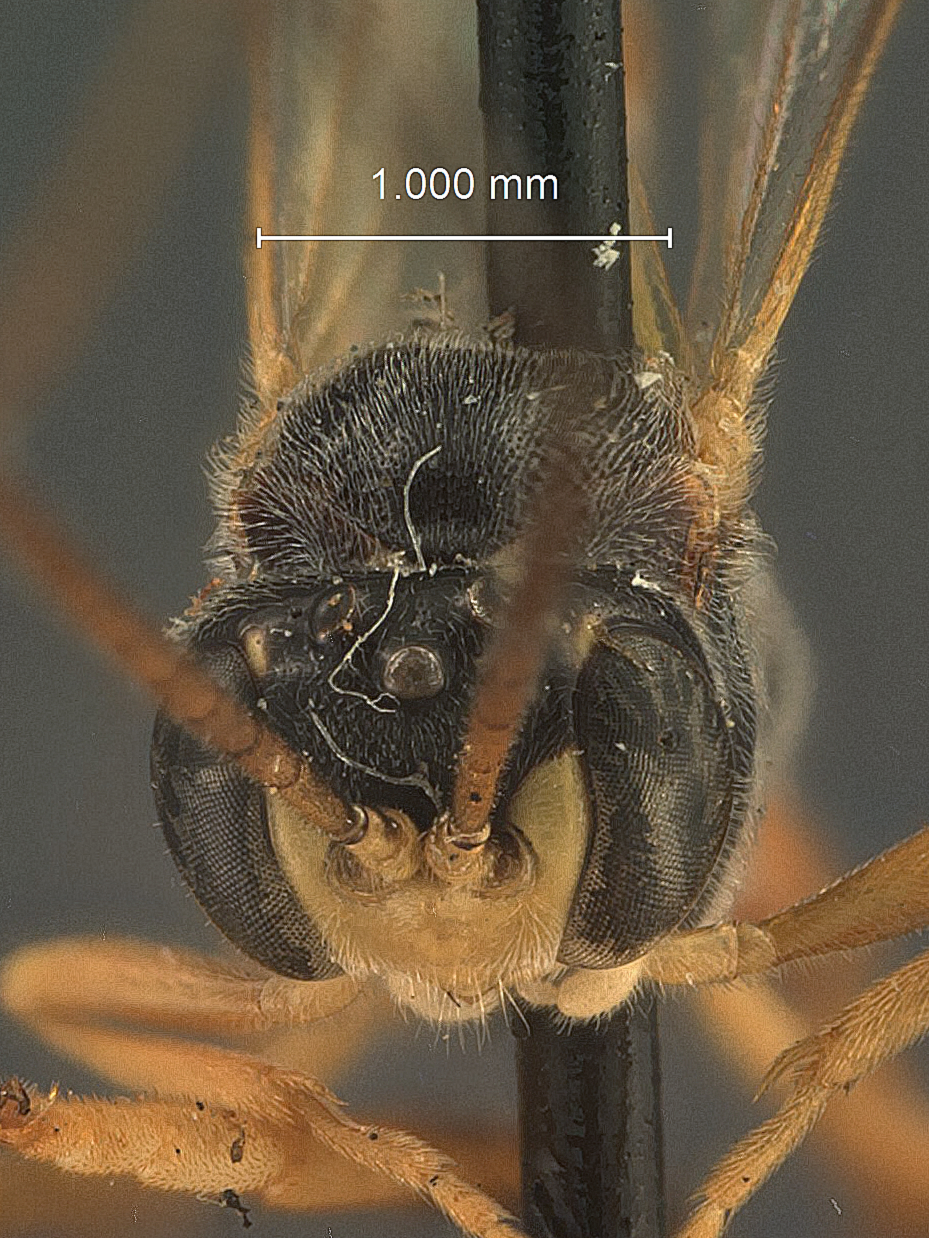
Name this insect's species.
Camposcopus aclerivora
